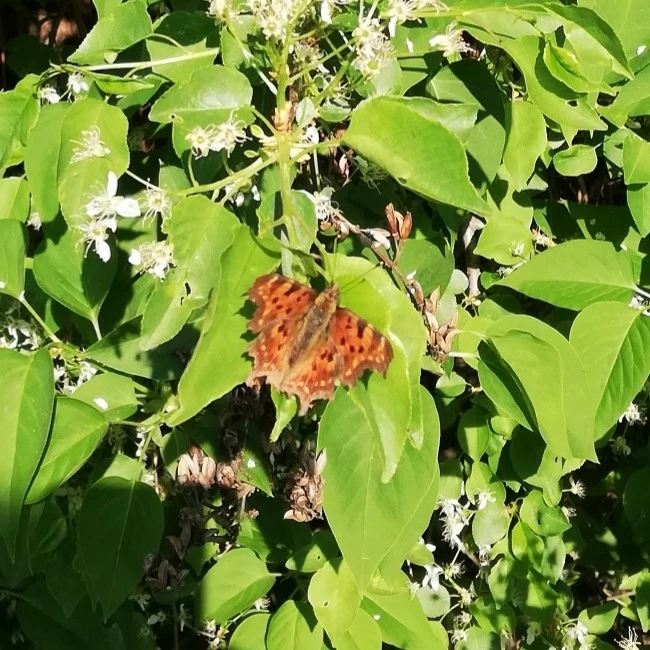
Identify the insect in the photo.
Polygonia c-album
